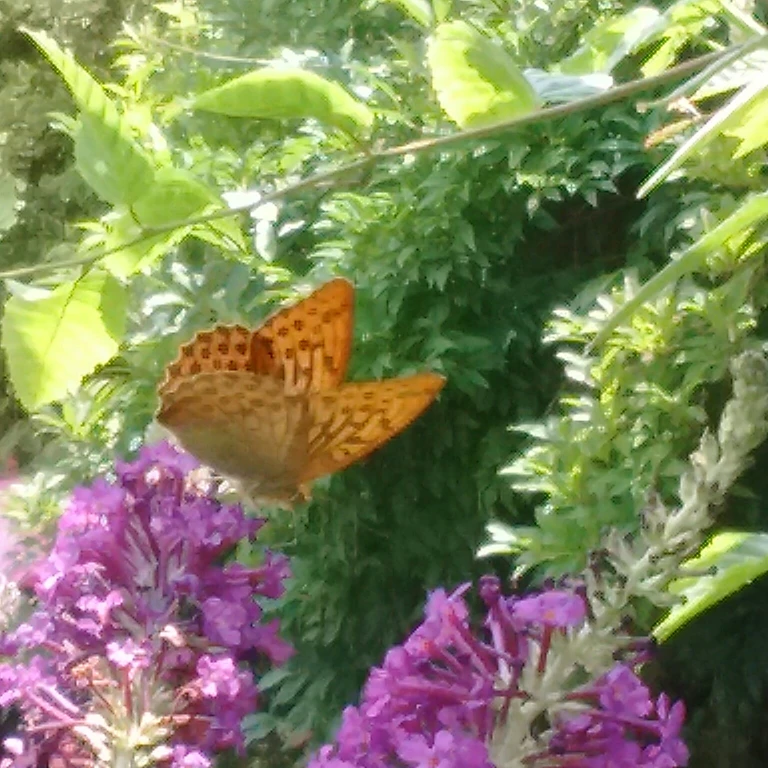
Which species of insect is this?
Argynnis paphia
